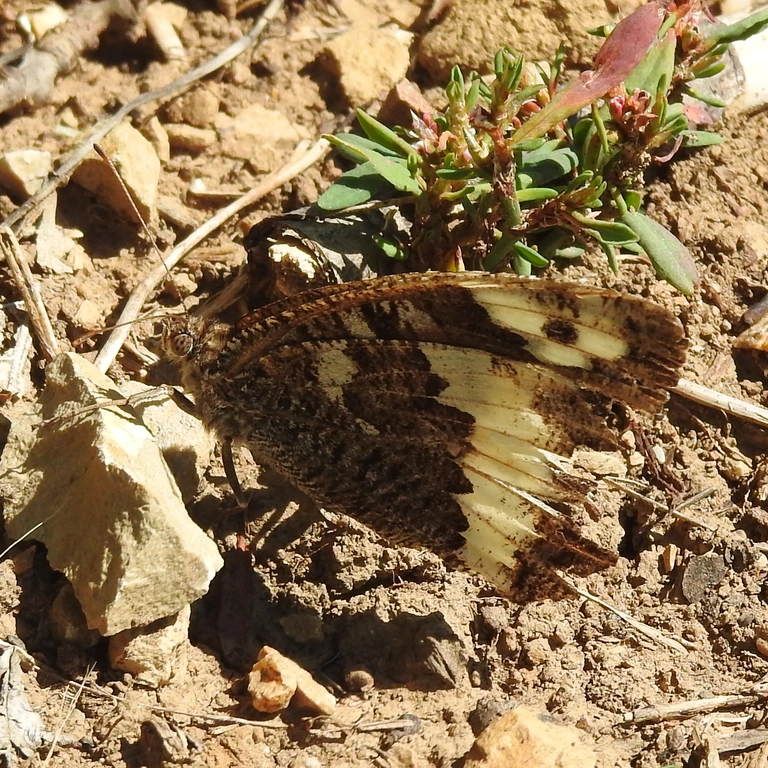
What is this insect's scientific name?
Brintesia circe
